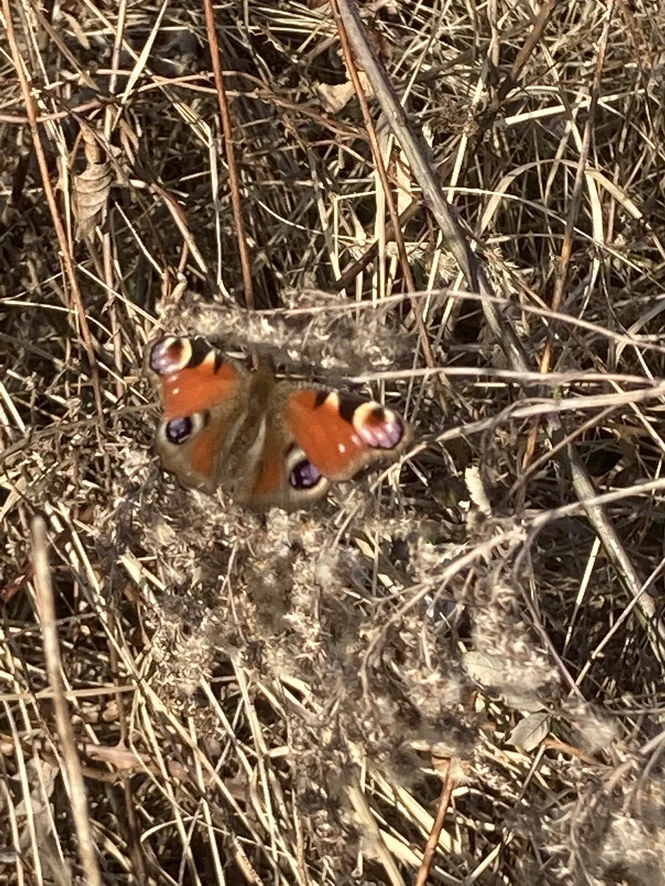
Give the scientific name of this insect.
Aglais io
